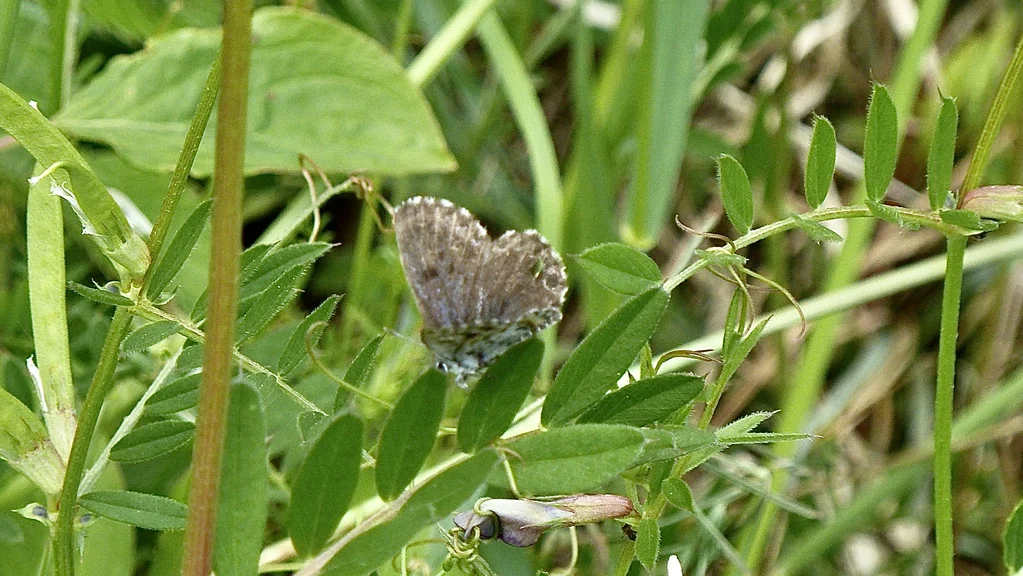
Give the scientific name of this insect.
Scolitantides orion
